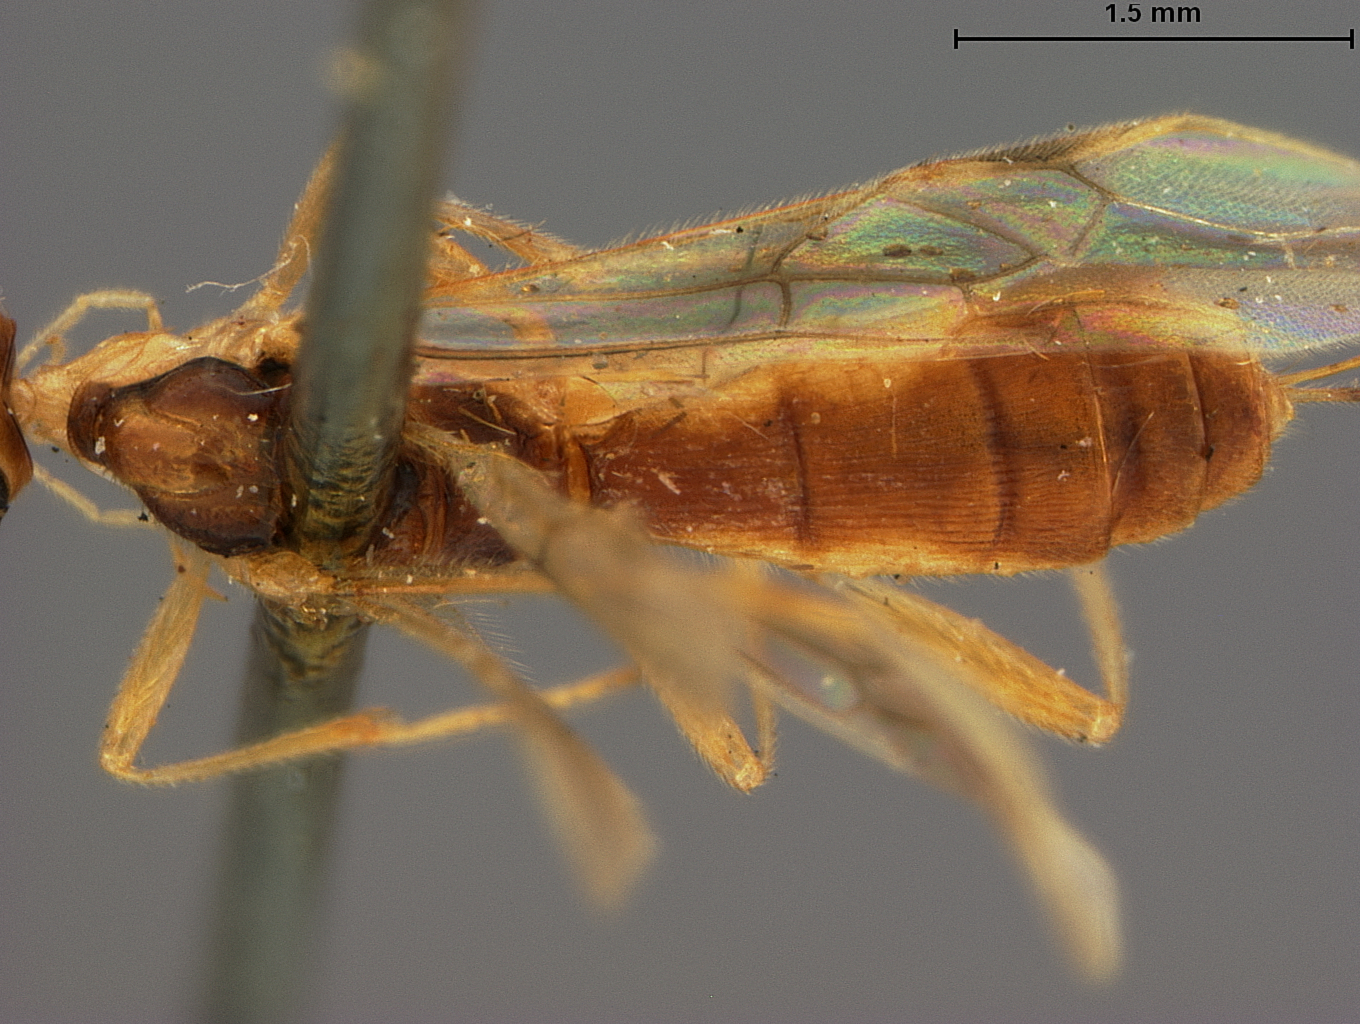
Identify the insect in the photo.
Pelecystoma eupoeyae
